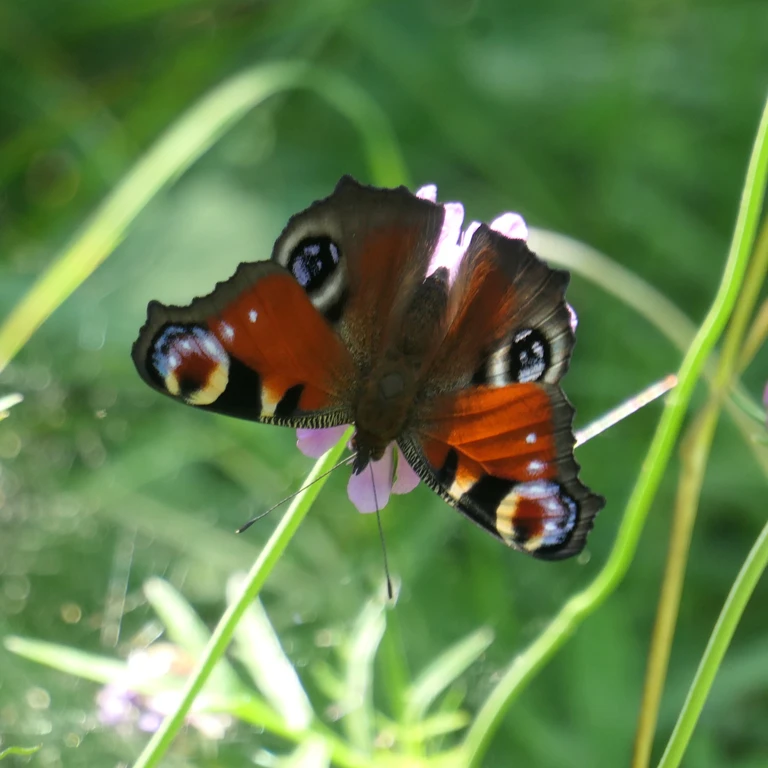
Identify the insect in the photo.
Aglais io
